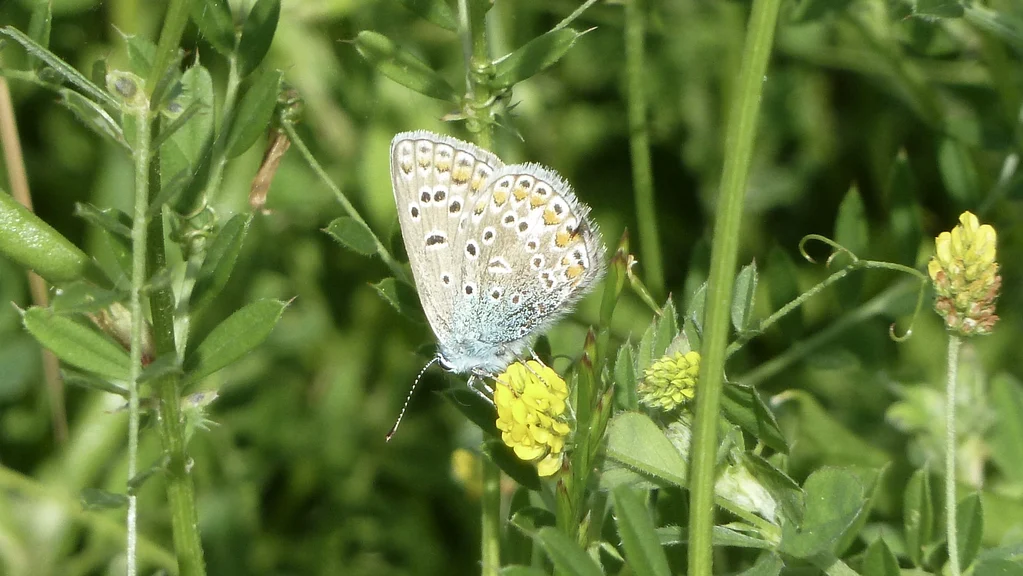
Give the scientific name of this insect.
Polyommatus icarus
